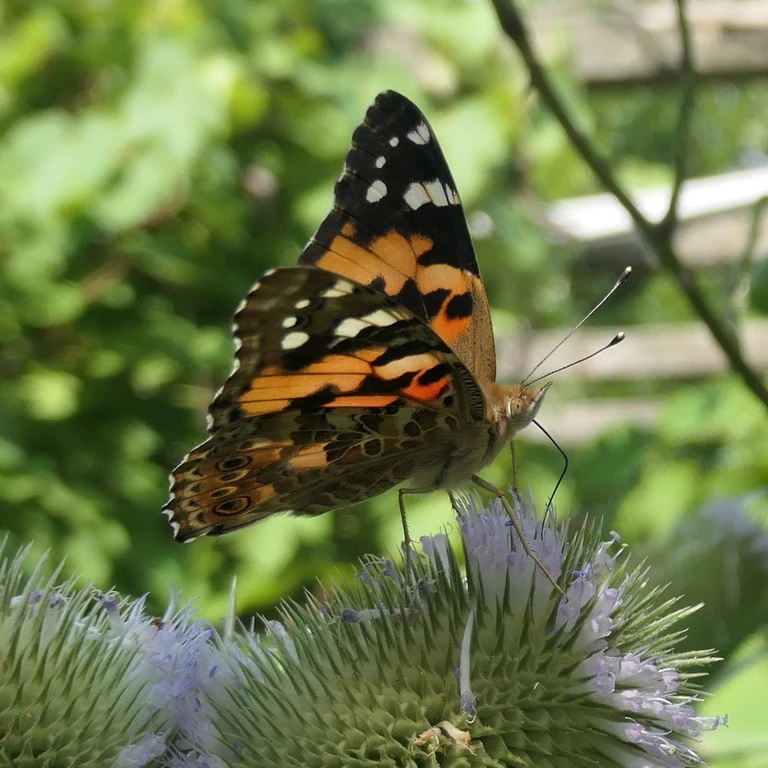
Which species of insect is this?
Vanessa cardui
